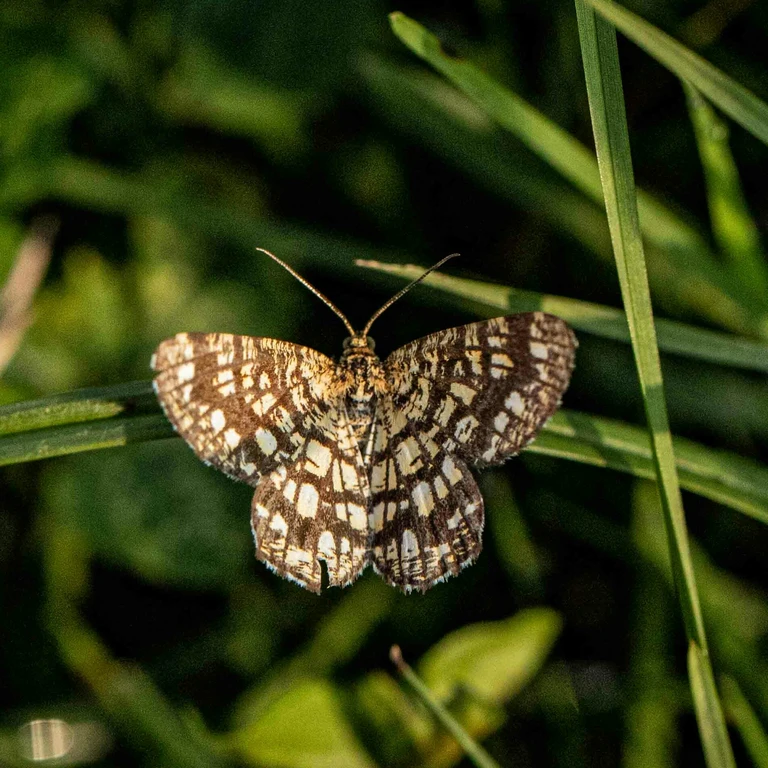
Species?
Chiasmia clathrata
